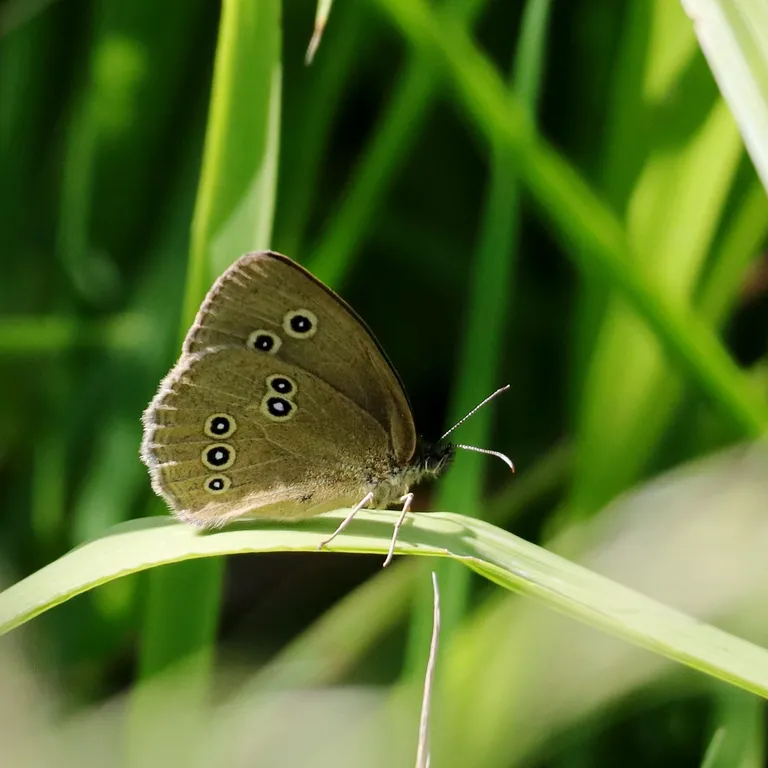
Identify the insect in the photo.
Aphantopus hyperantus
